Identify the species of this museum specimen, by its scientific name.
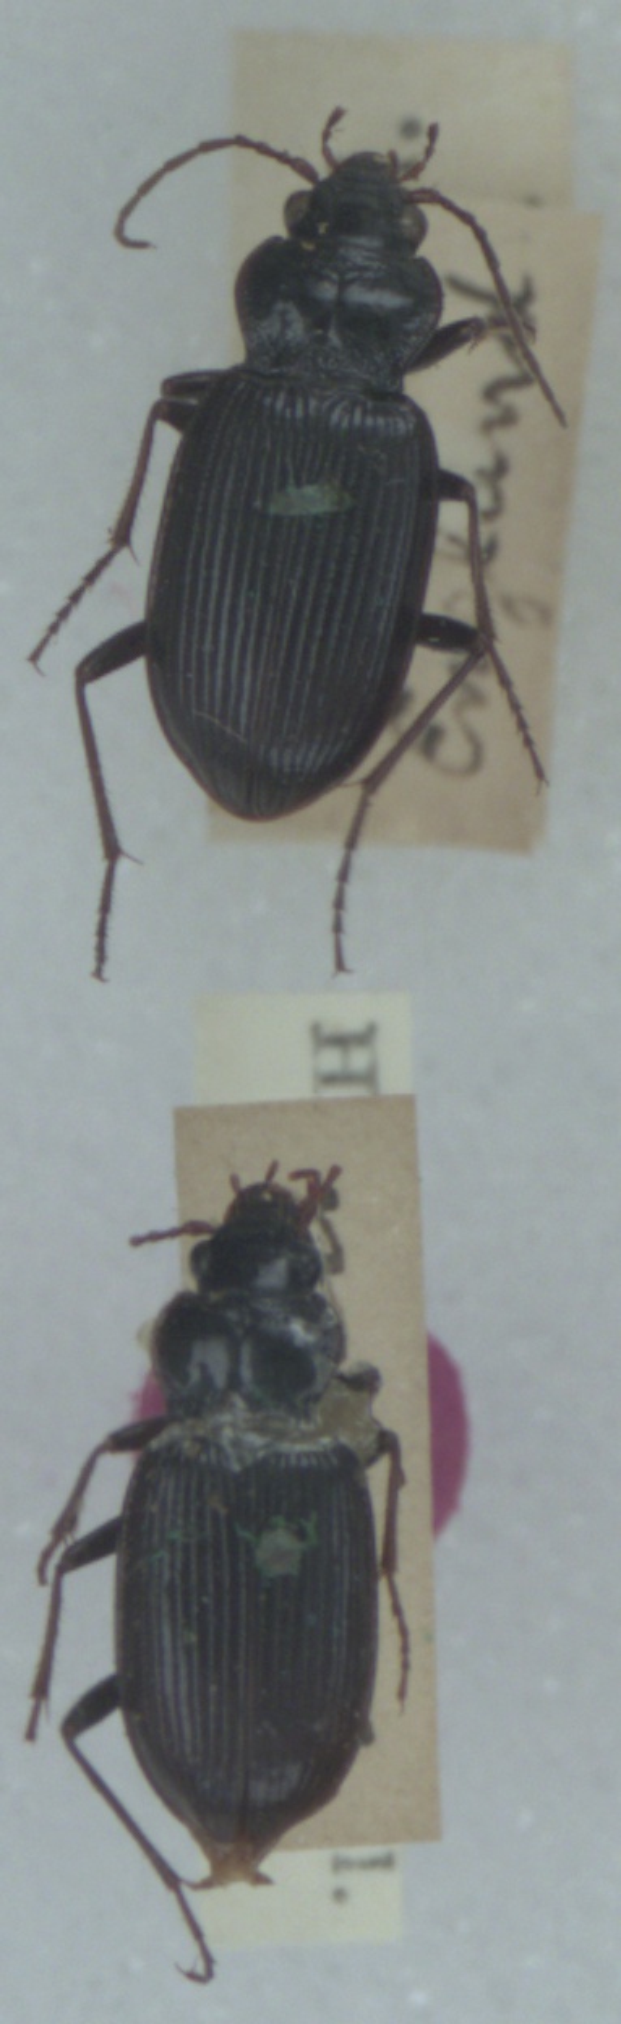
Nebria brevicollis
